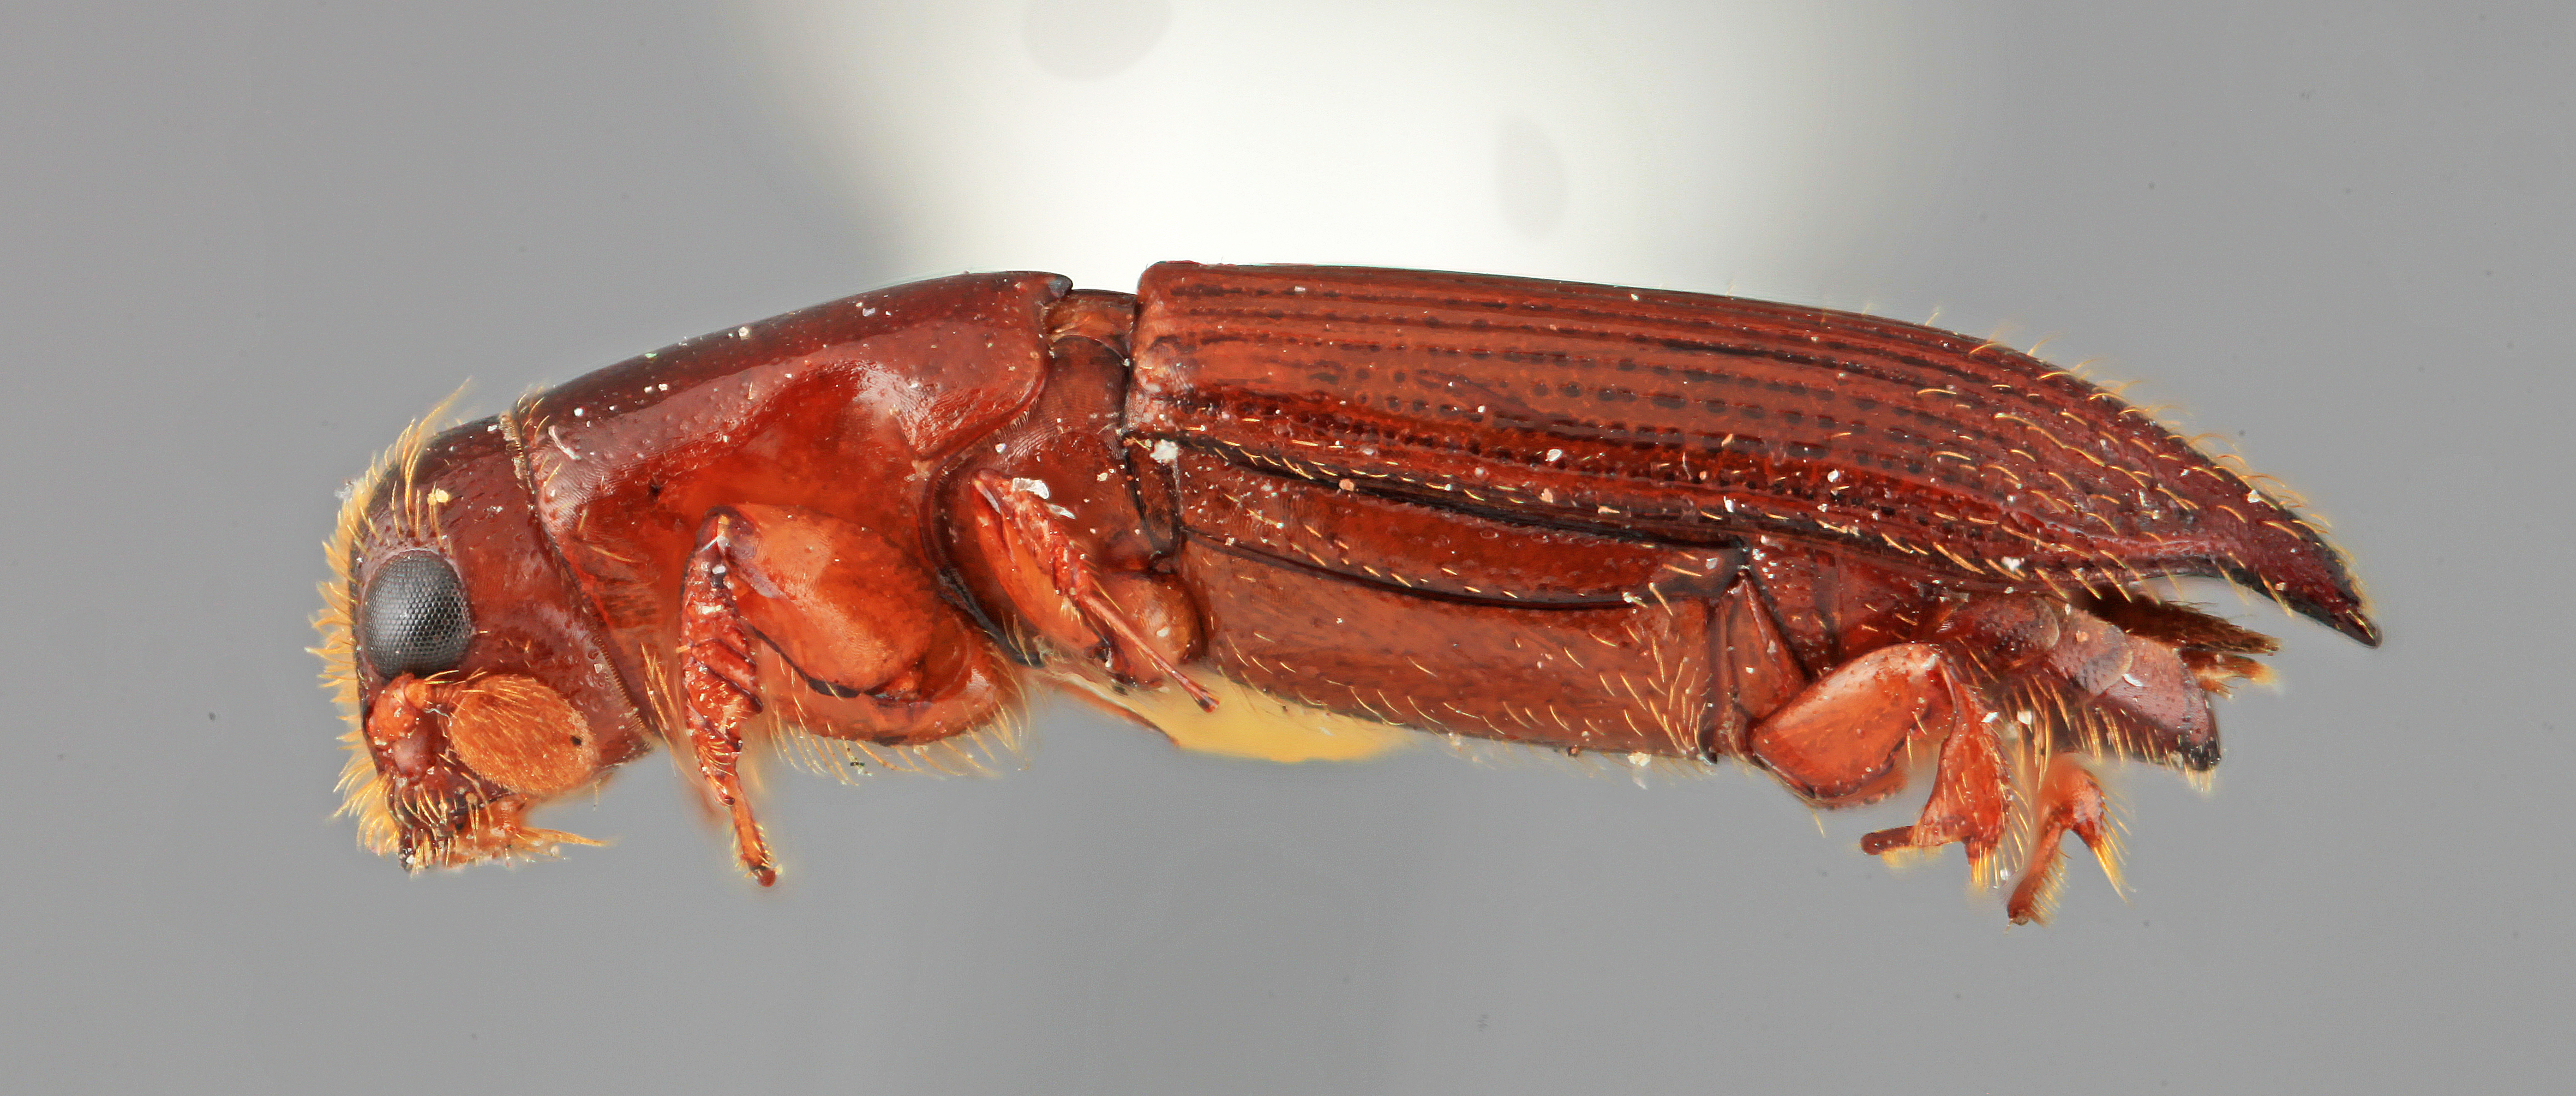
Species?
Platypus abietis
